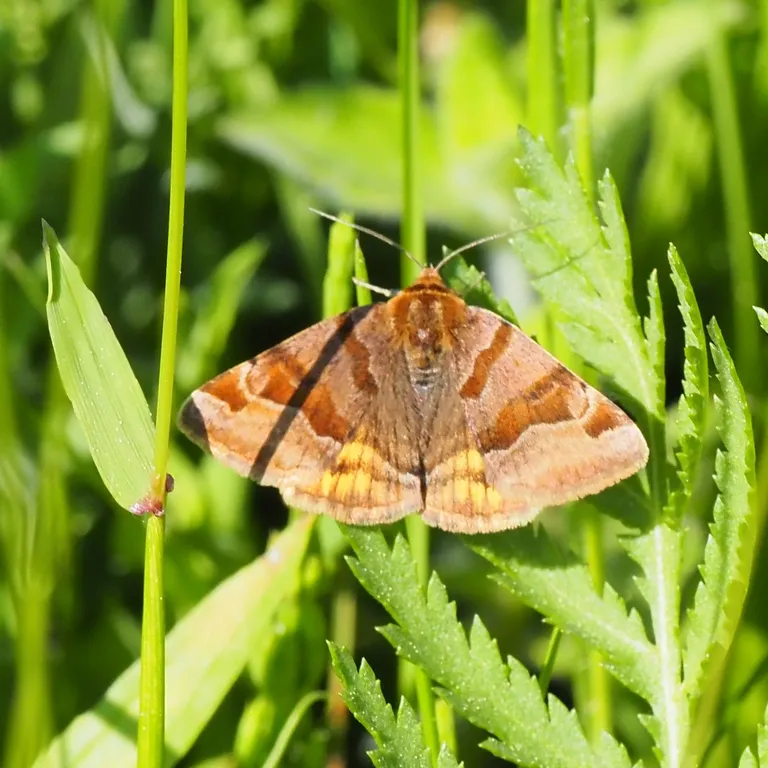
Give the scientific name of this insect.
Euclidia glyphica
